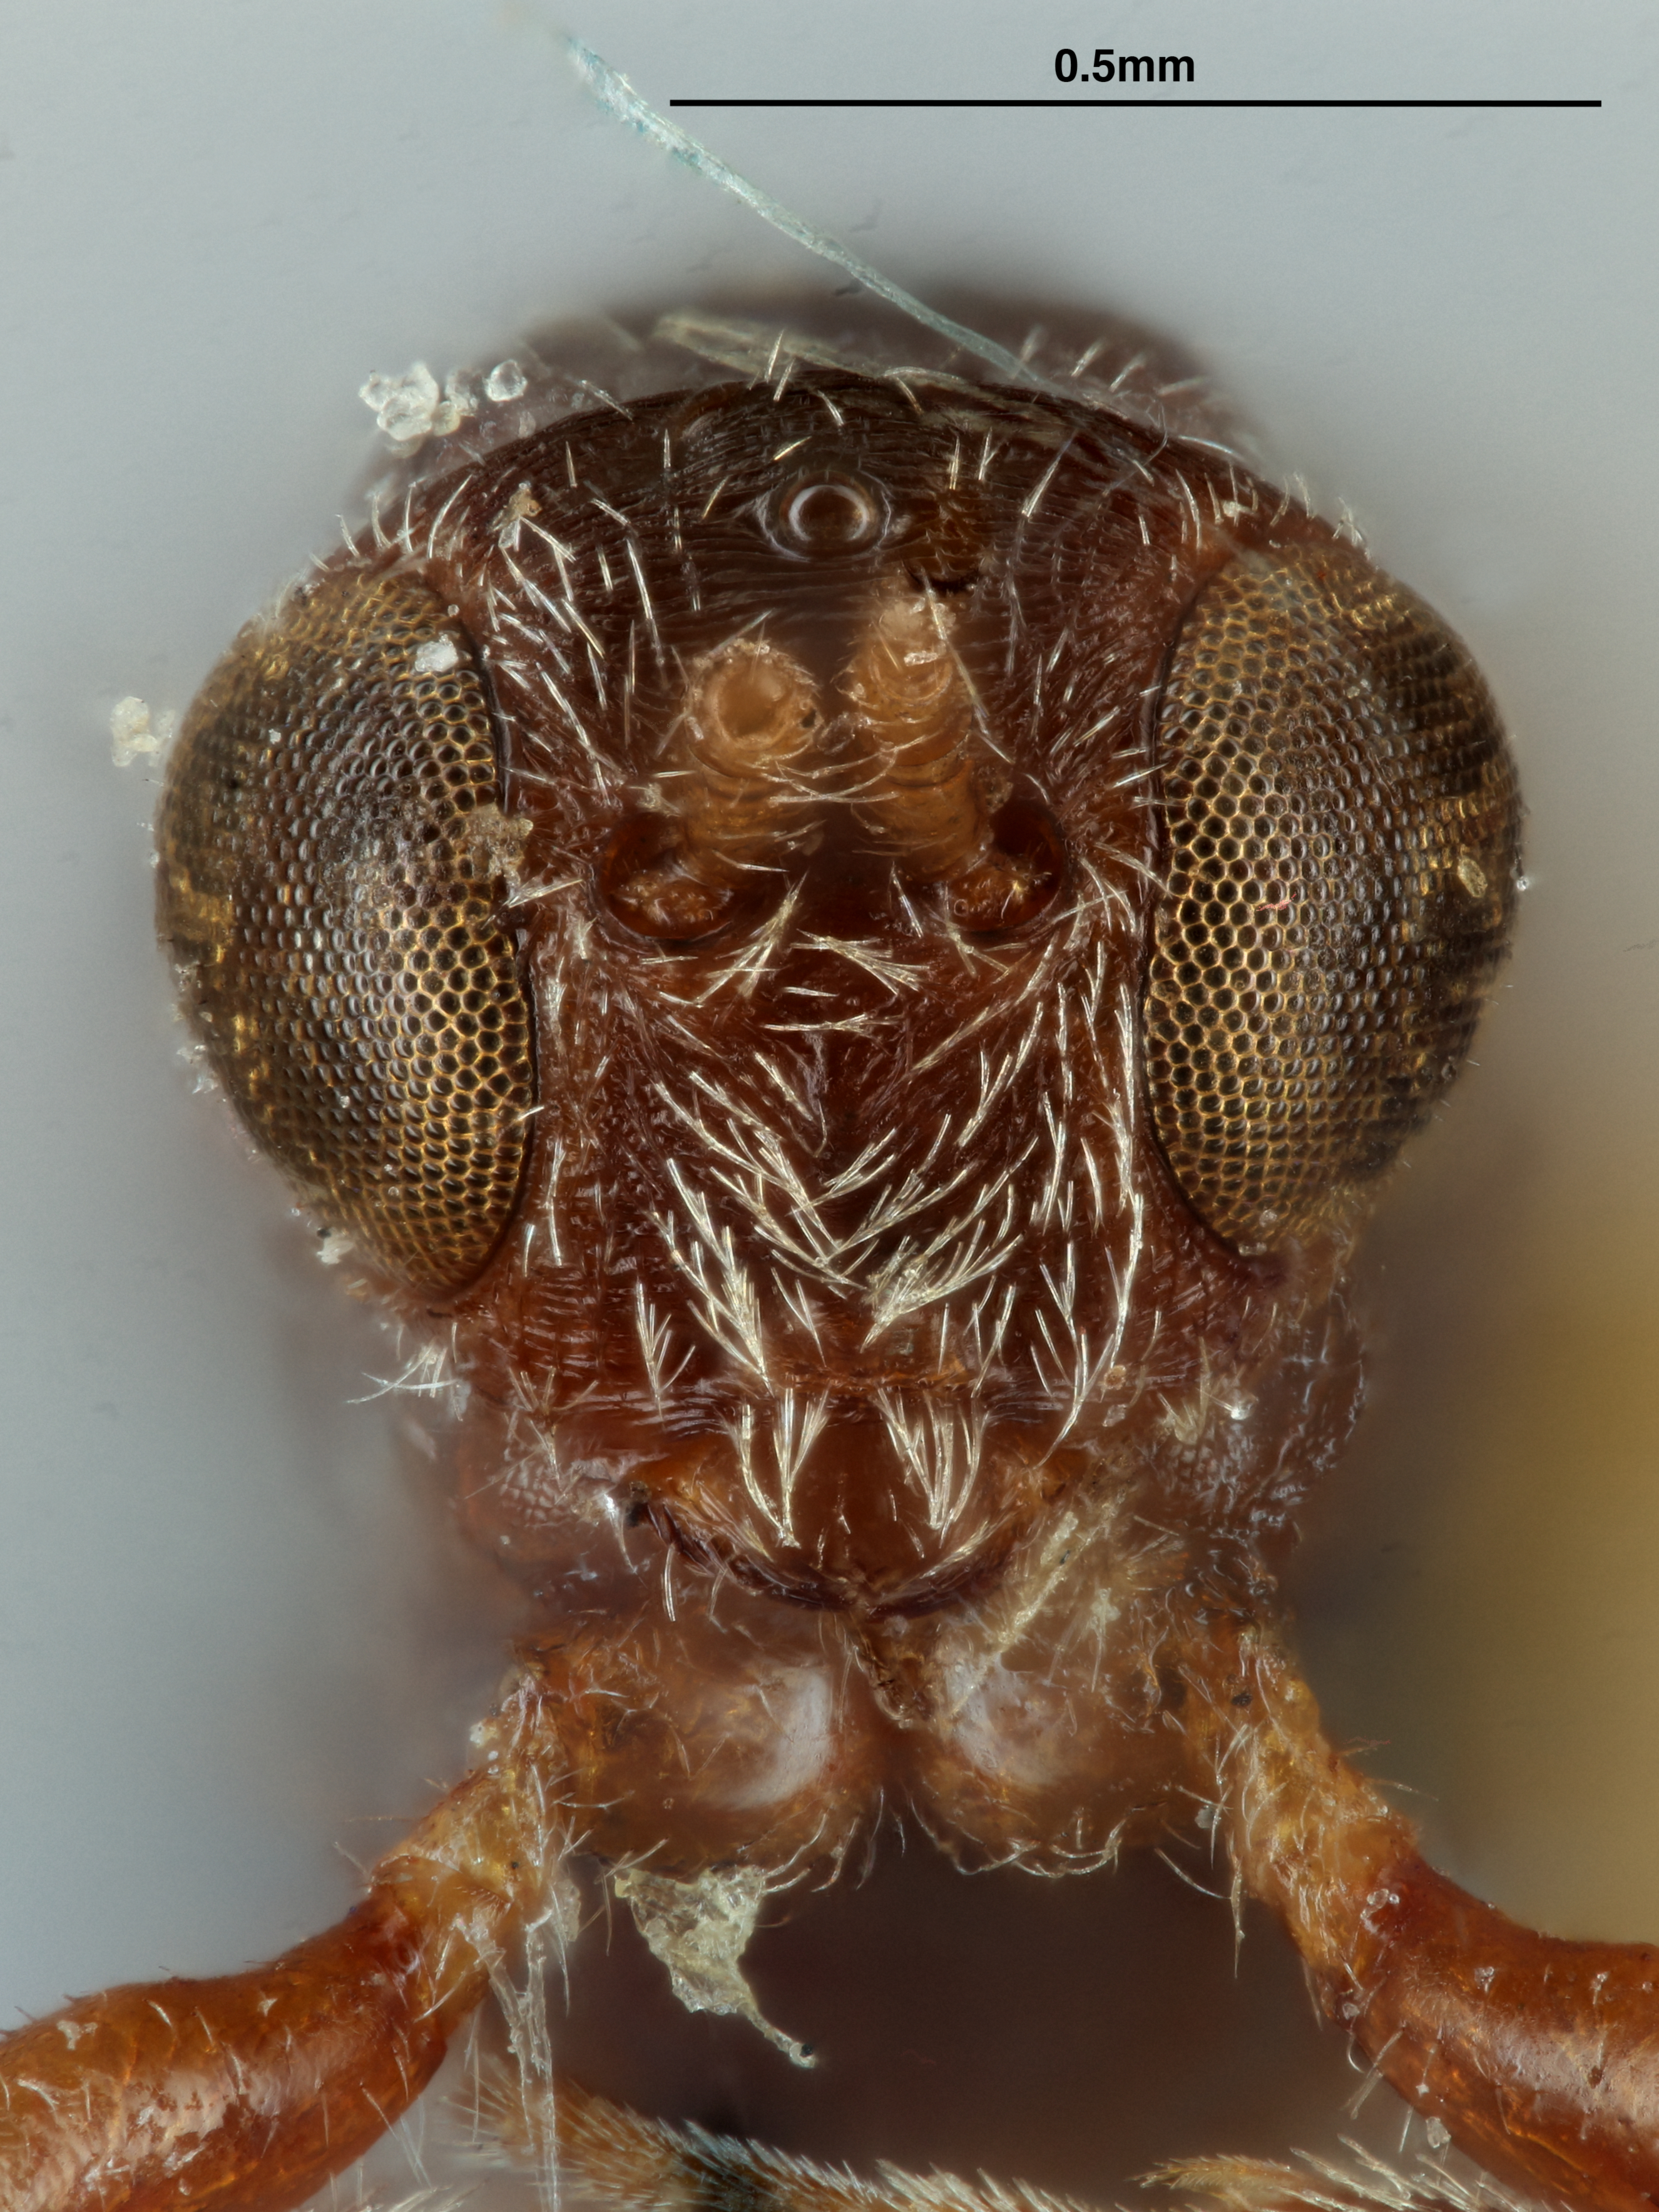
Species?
Glyptocolastes texanus
